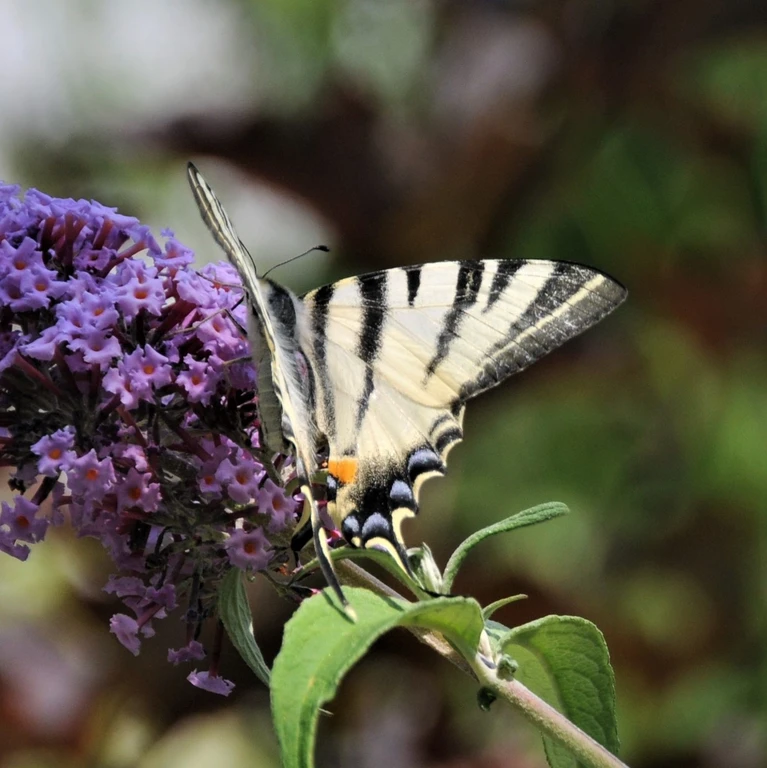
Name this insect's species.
Iphiclides podalirius
